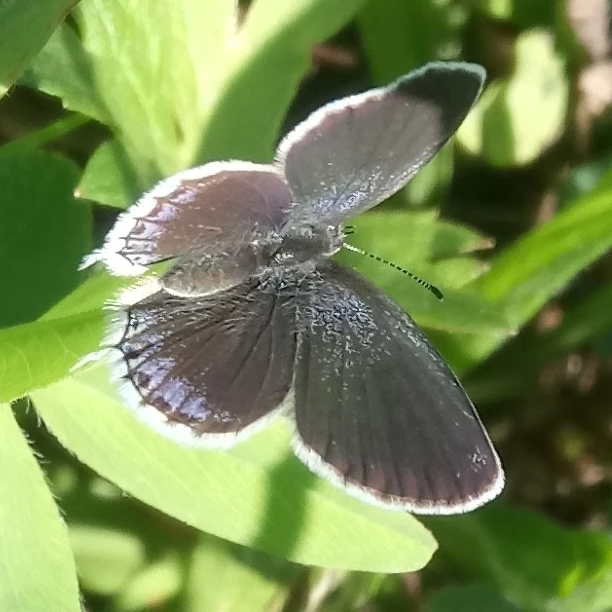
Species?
Cupido argiades (also Elkalyce argiades)
